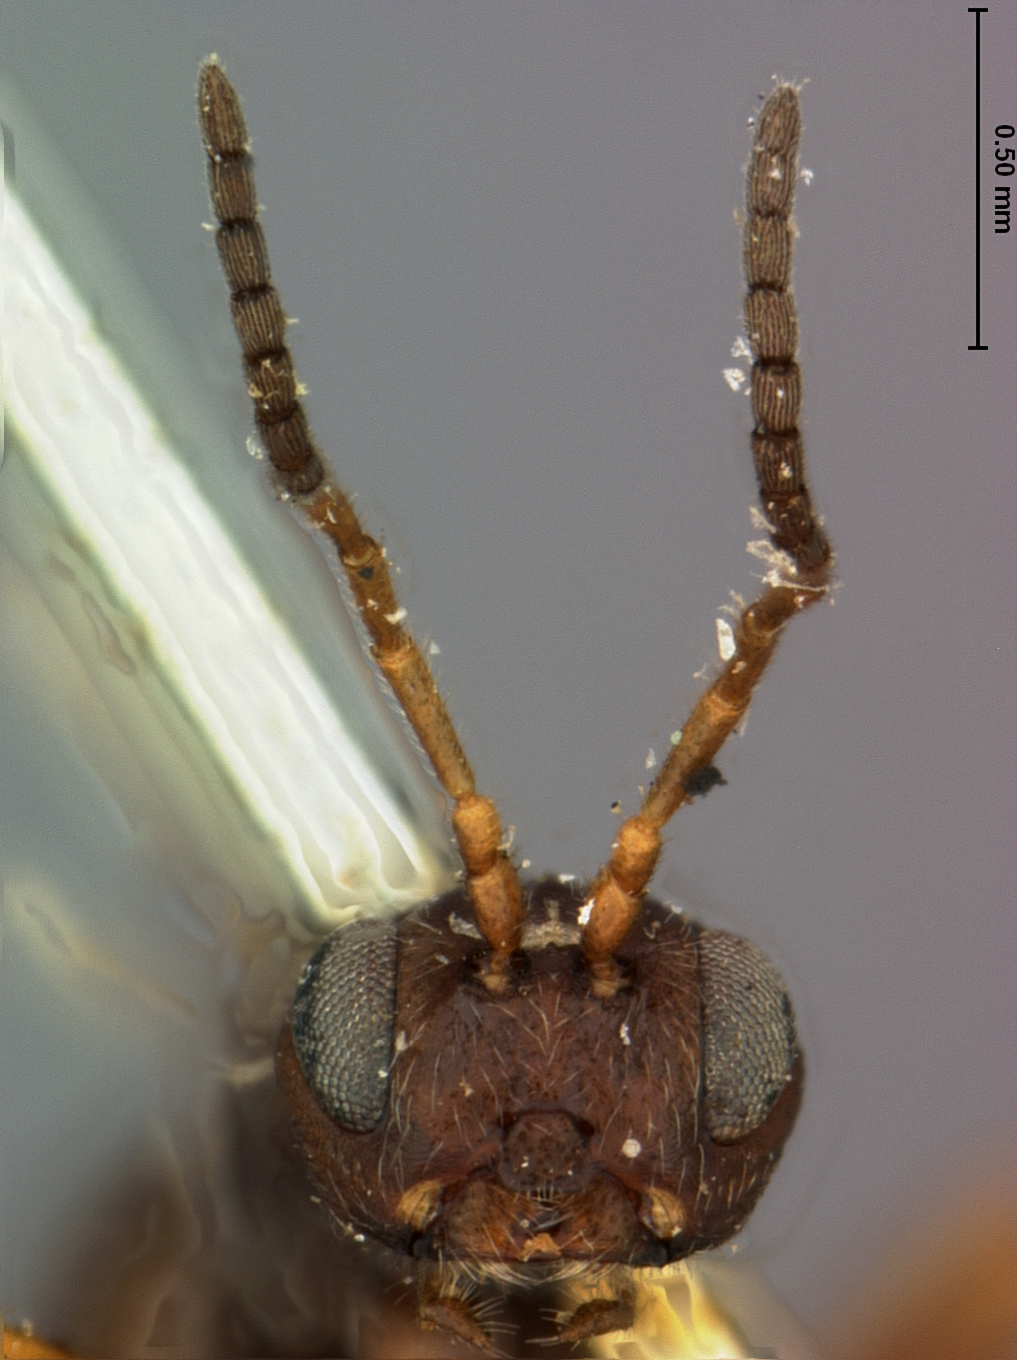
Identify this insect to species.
Philonix nigircollis
